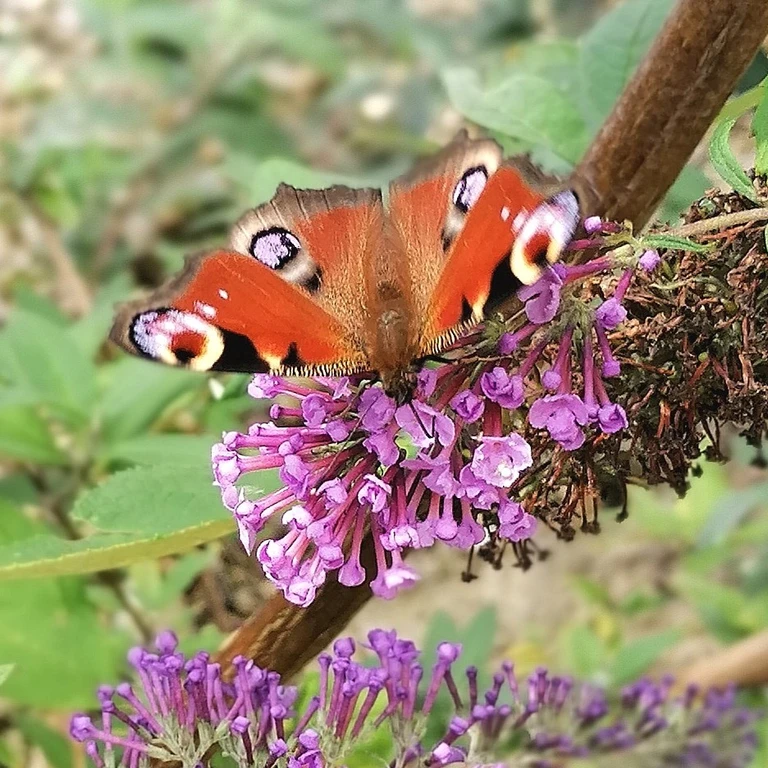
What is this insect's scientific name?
Aglais io
